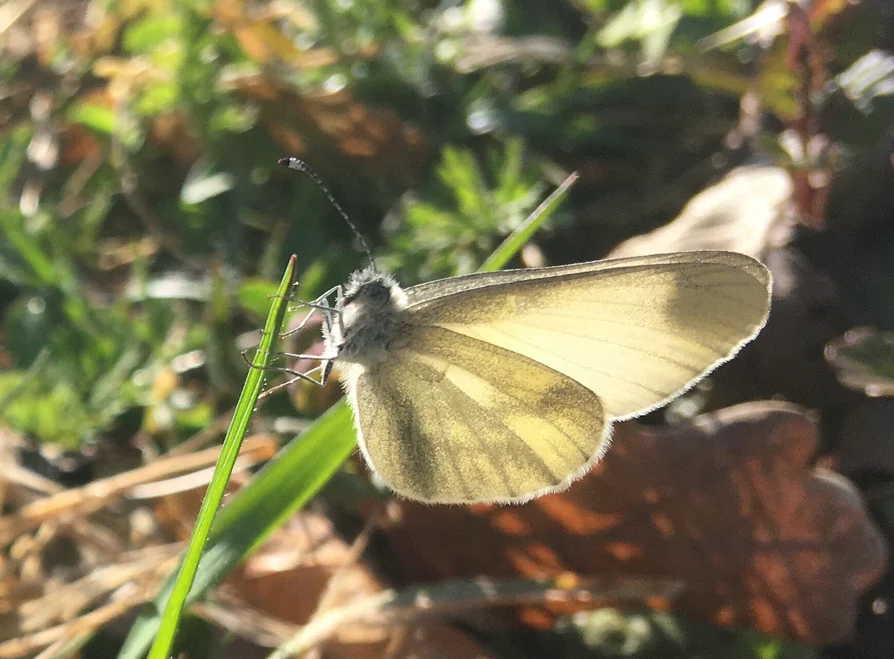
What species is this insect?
Leptidea sinapis/juvernica
